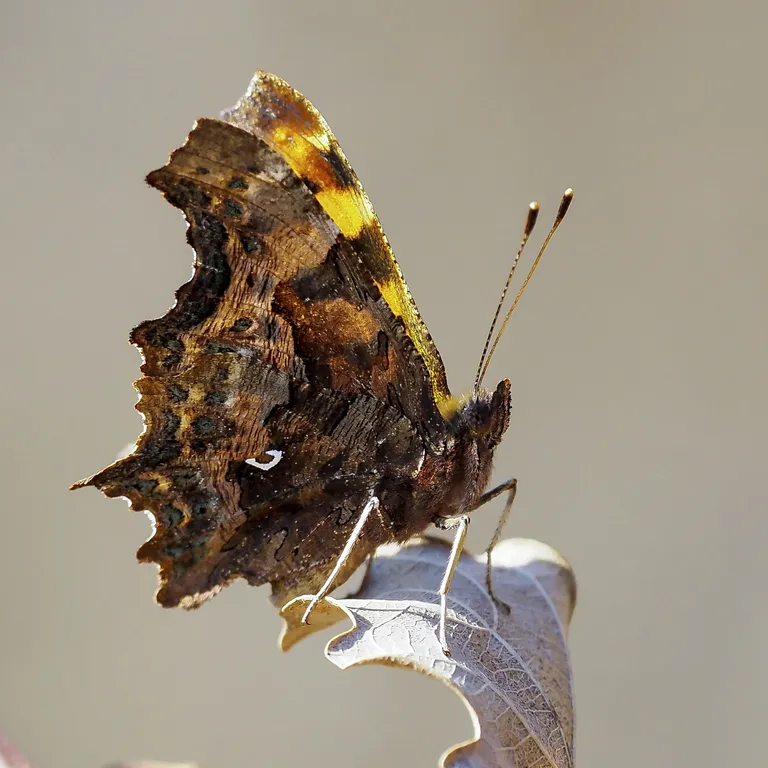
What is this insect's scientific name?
Polygonia c-album
